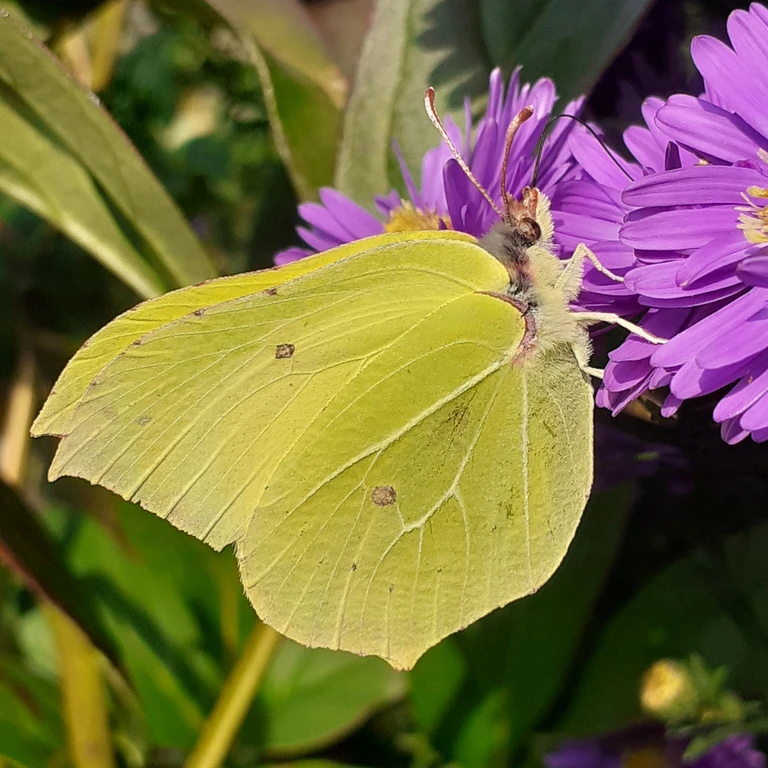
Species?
Gonepteryx rhamni
